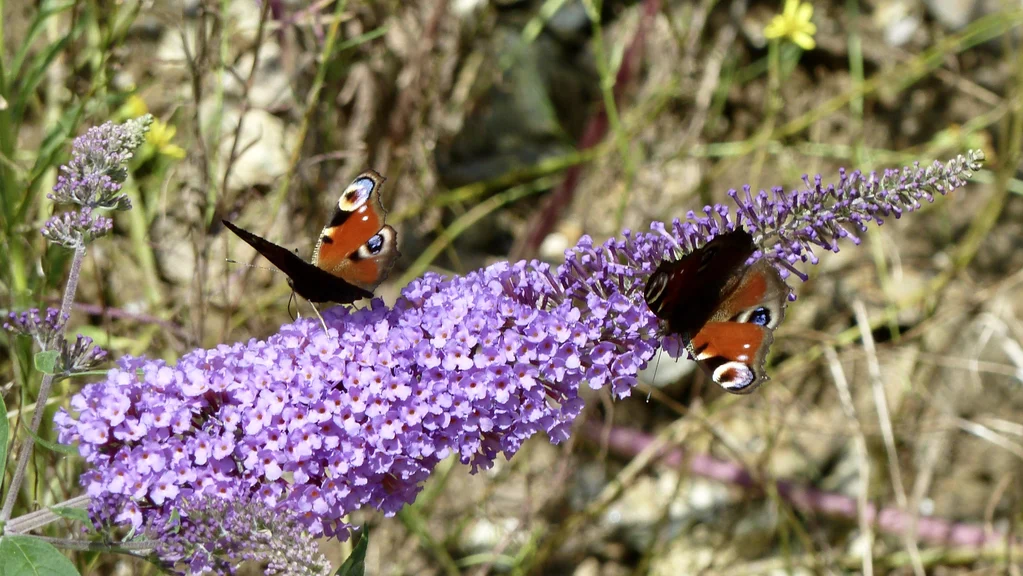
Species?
Aglais io
